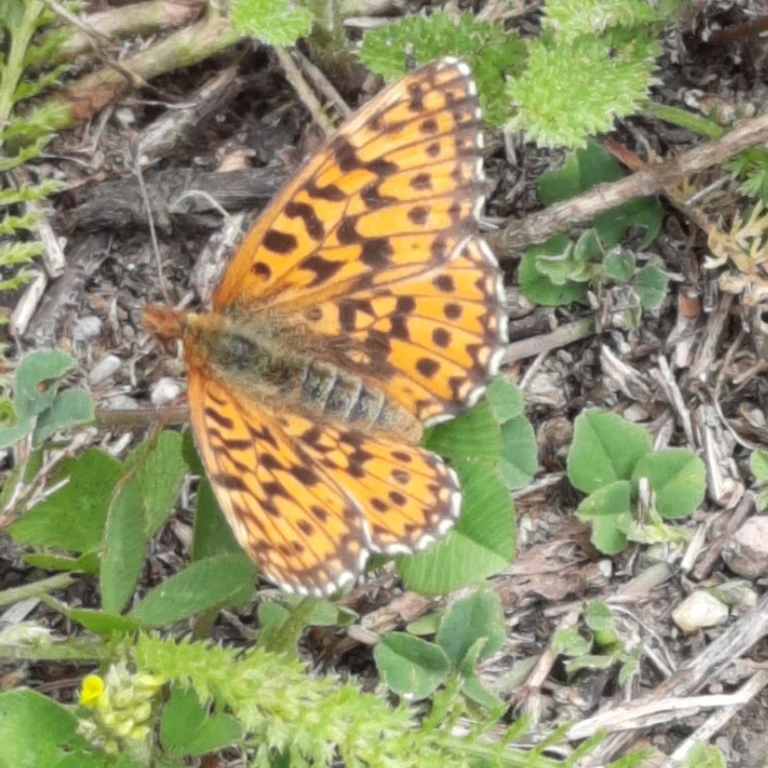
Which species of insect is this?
Boloria dia
